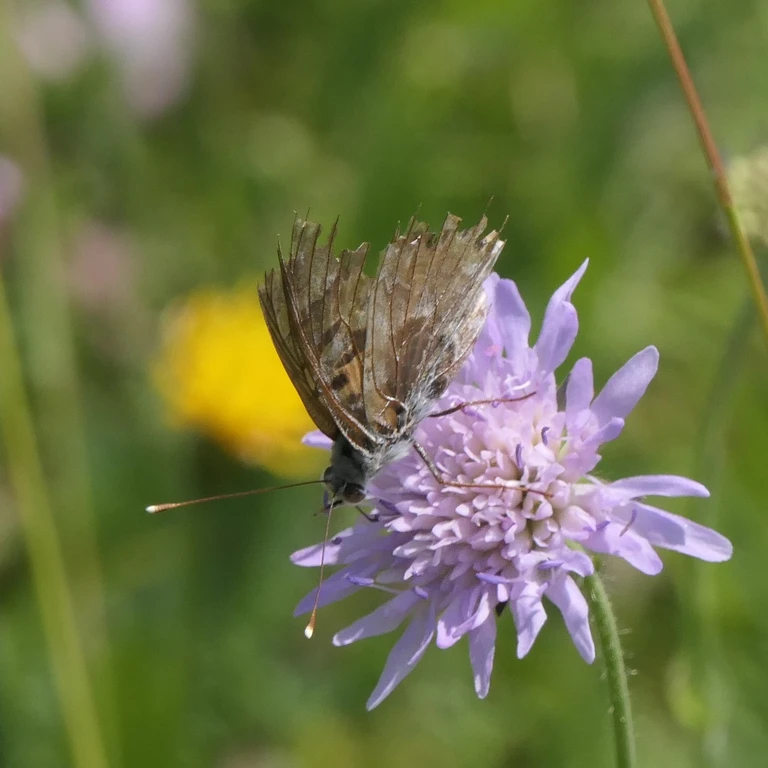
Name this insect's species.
Vanessa cardui
